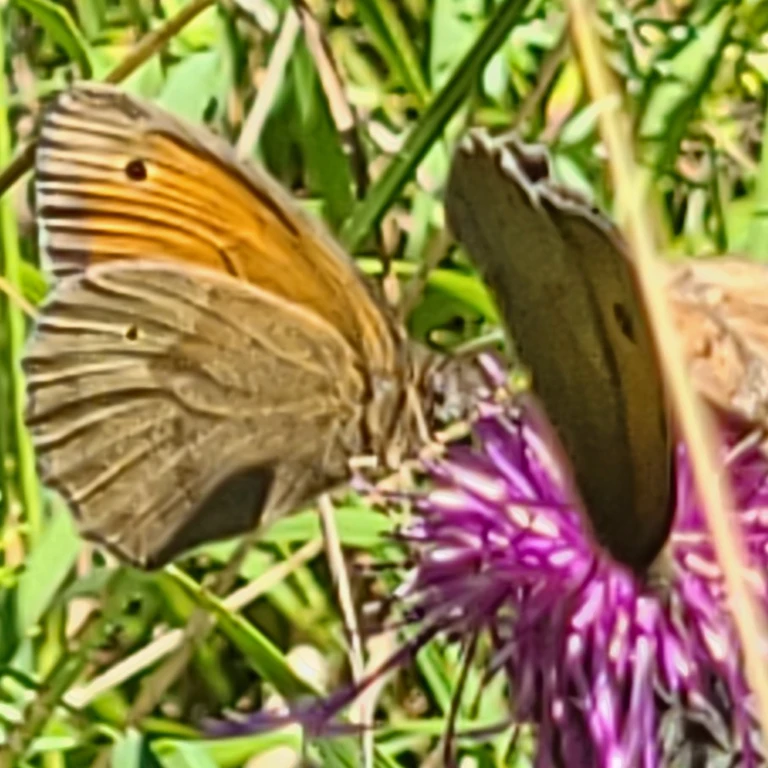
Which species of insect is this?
Maniola jurtina
